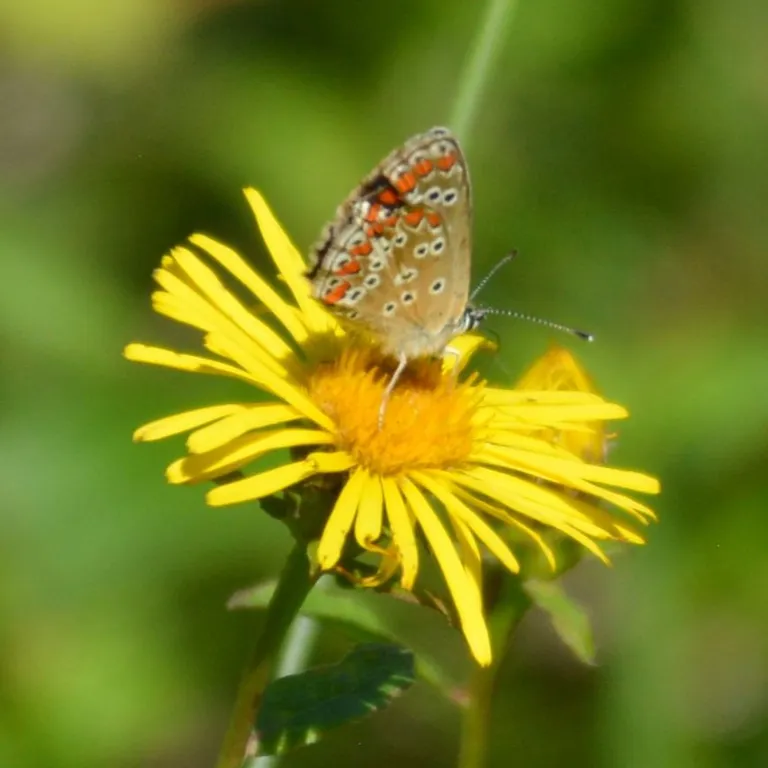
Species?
Aricia agestis/artaxerxes
